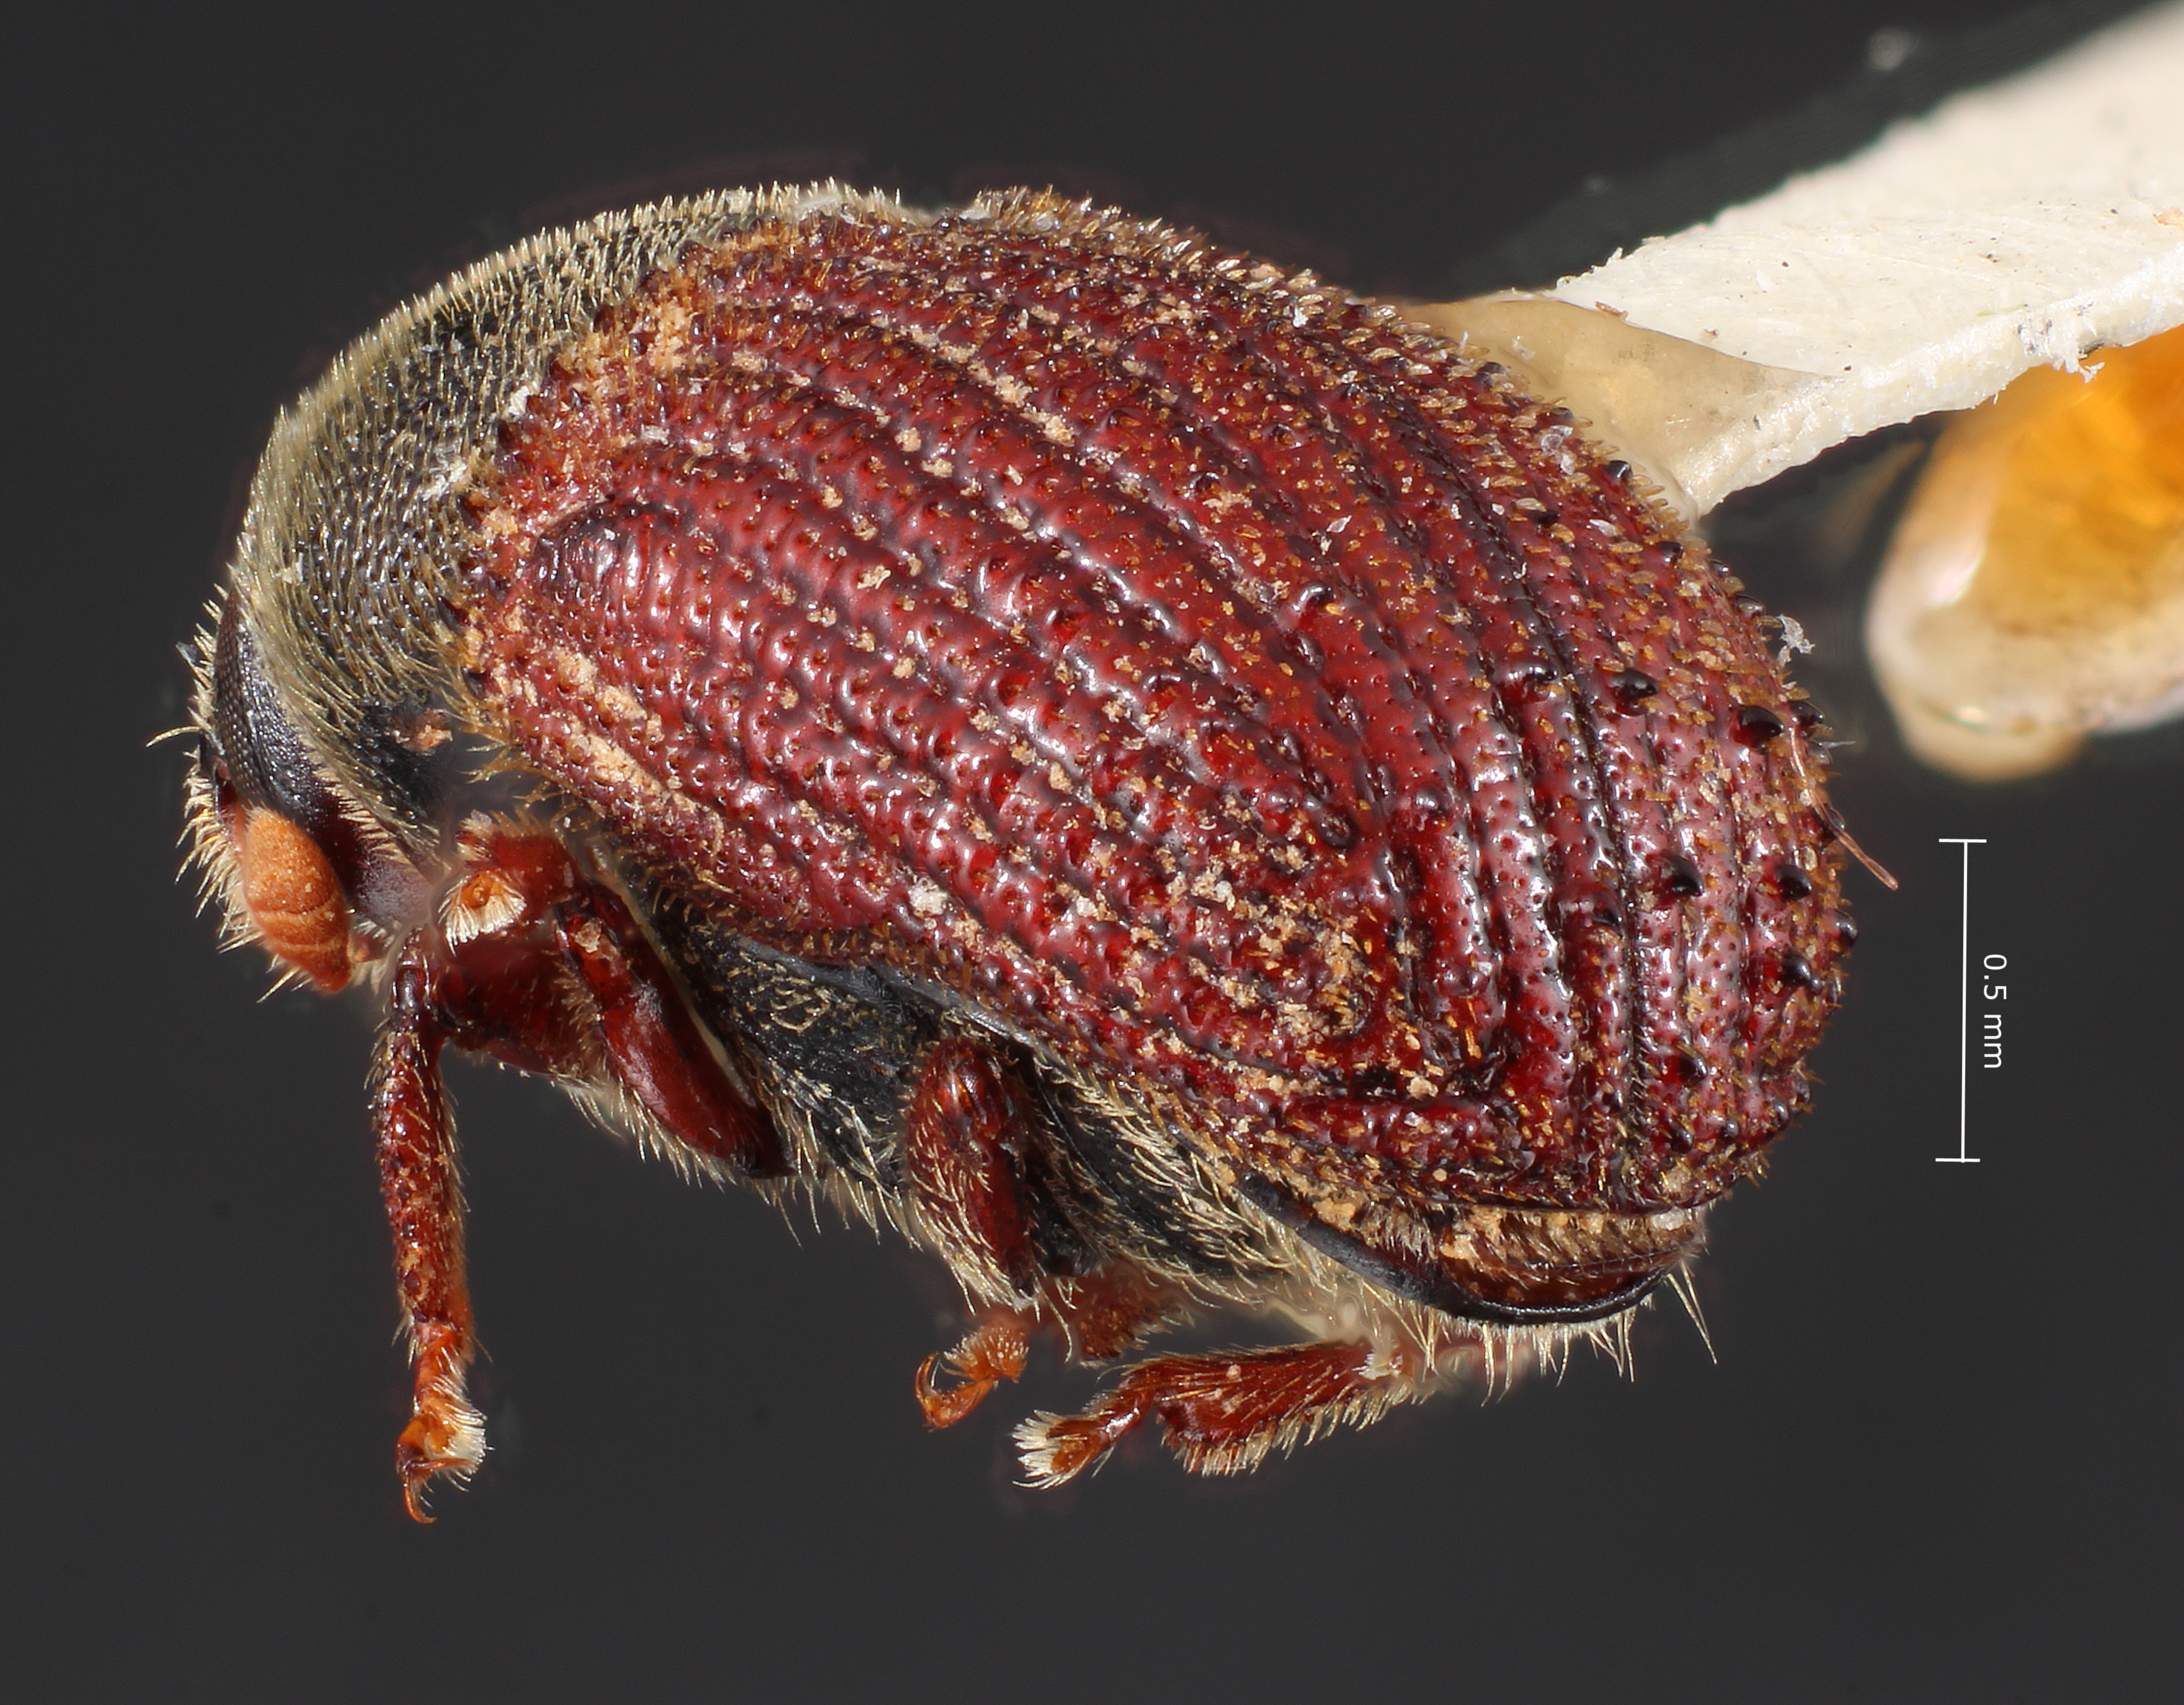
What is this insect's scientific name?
Phloeosinus deleoni
